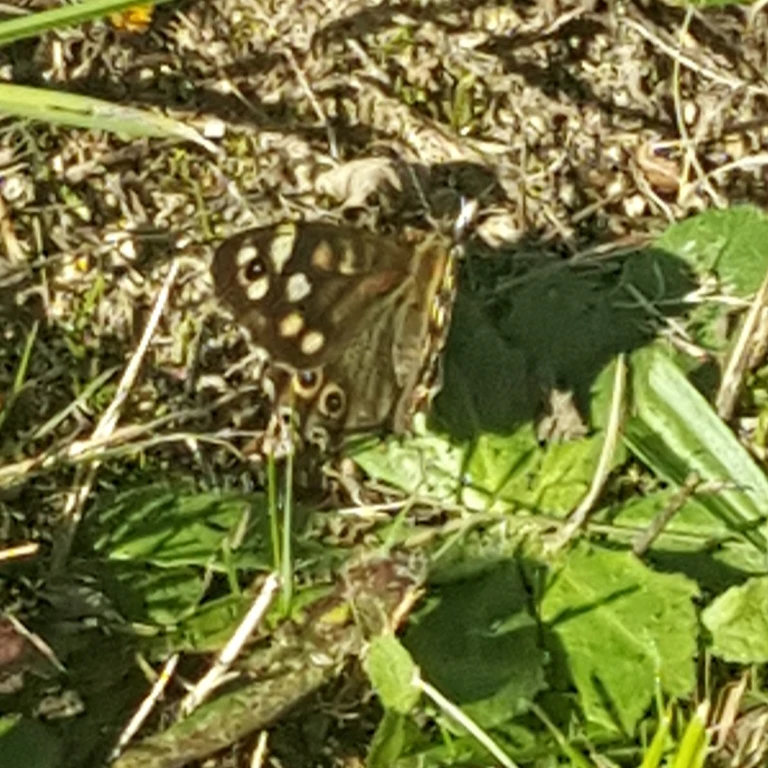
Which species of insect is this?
Pararge aegeria
